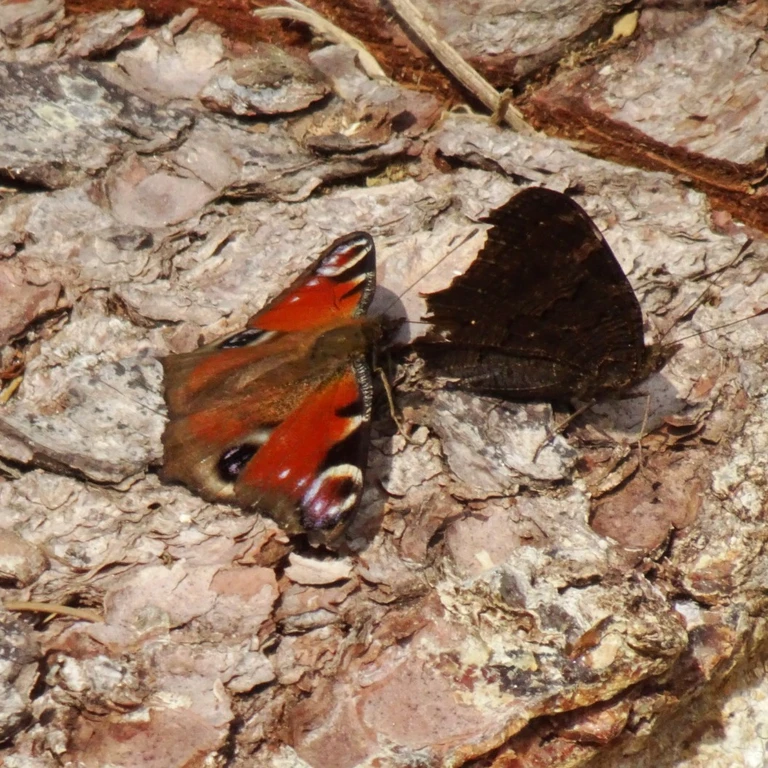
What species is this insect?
Aglais io
